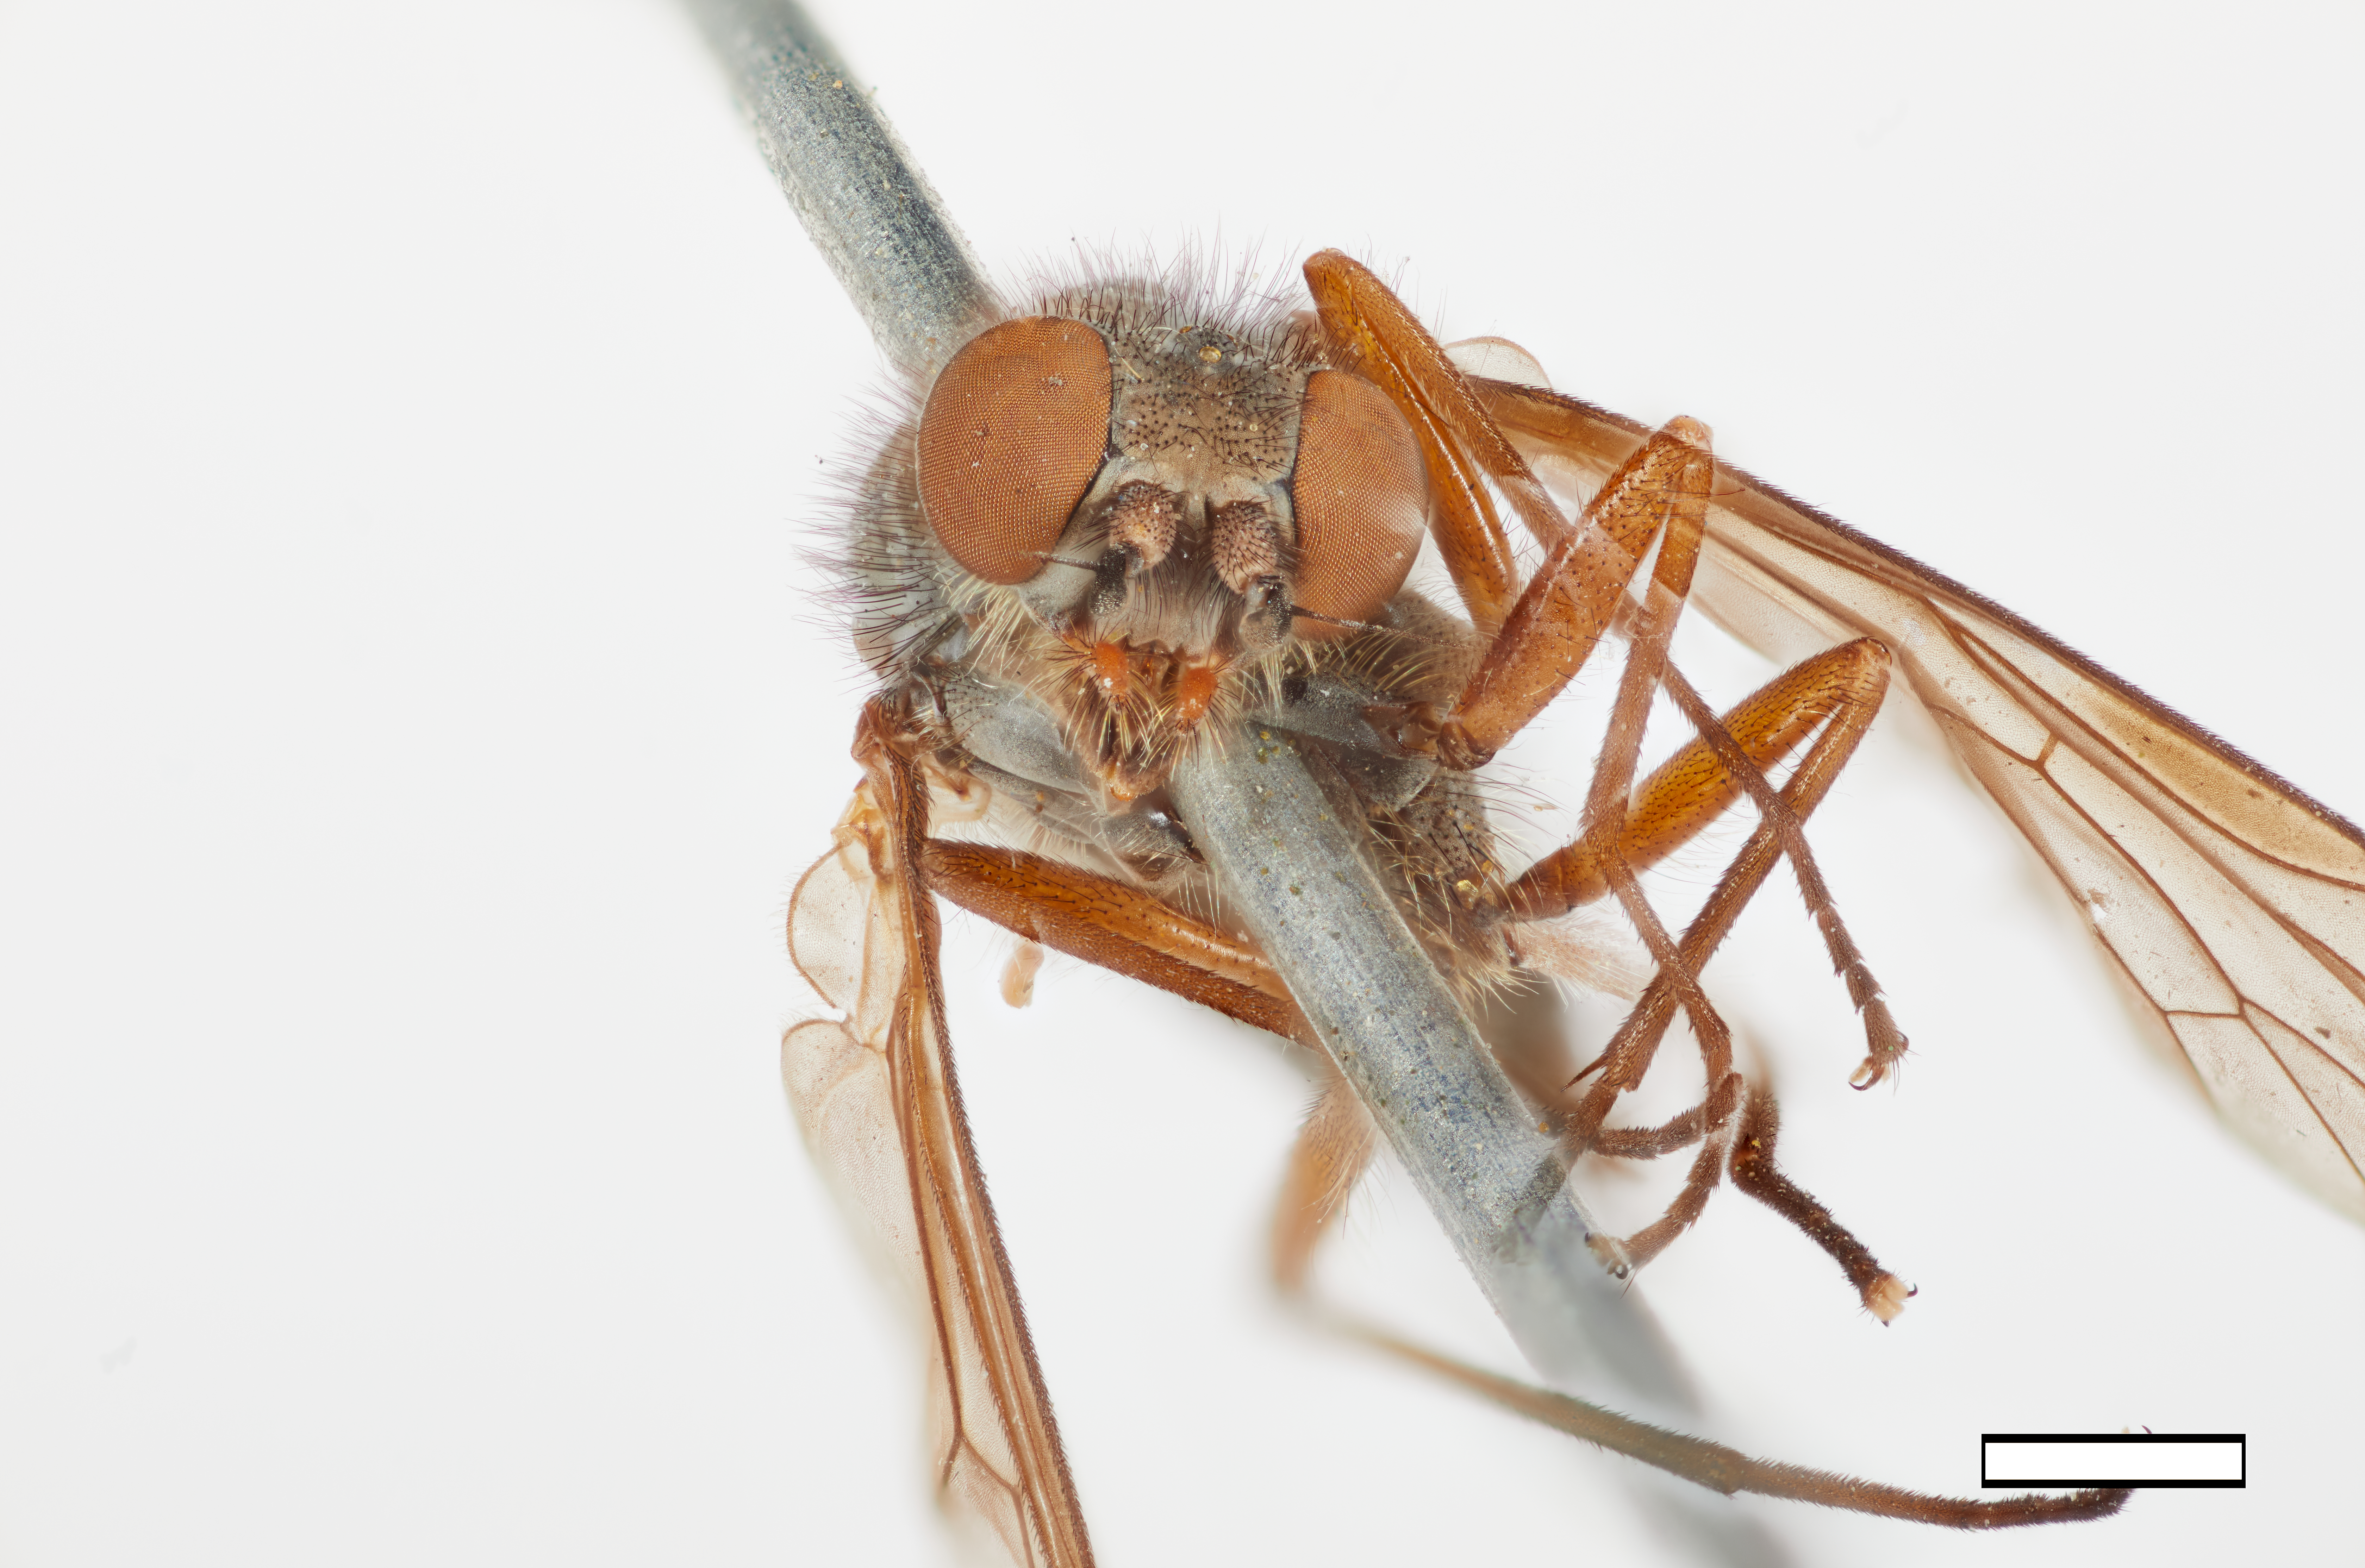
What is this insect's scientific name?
Symphoromyia modesta
